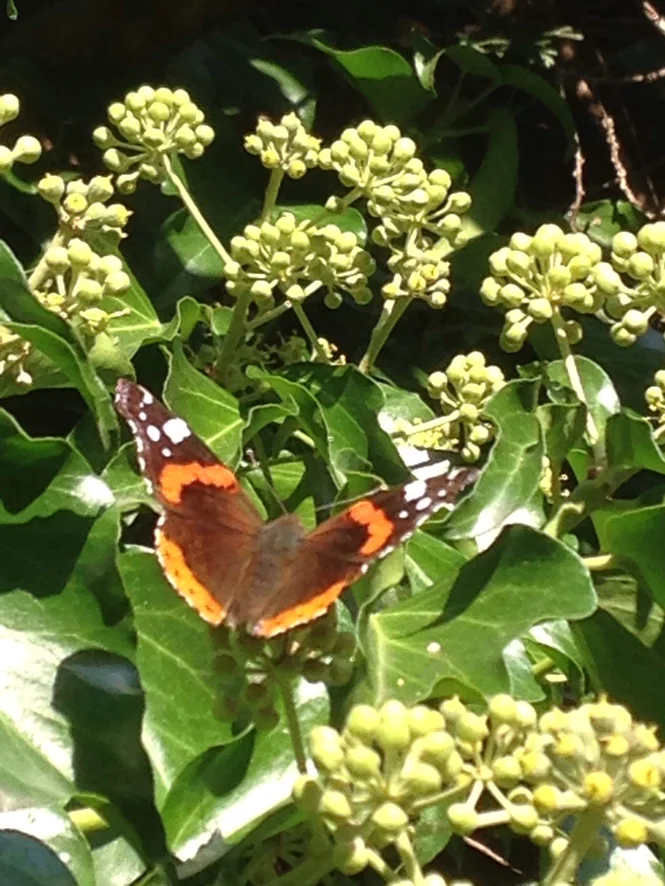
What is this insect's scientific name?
Vanessa atalanta
